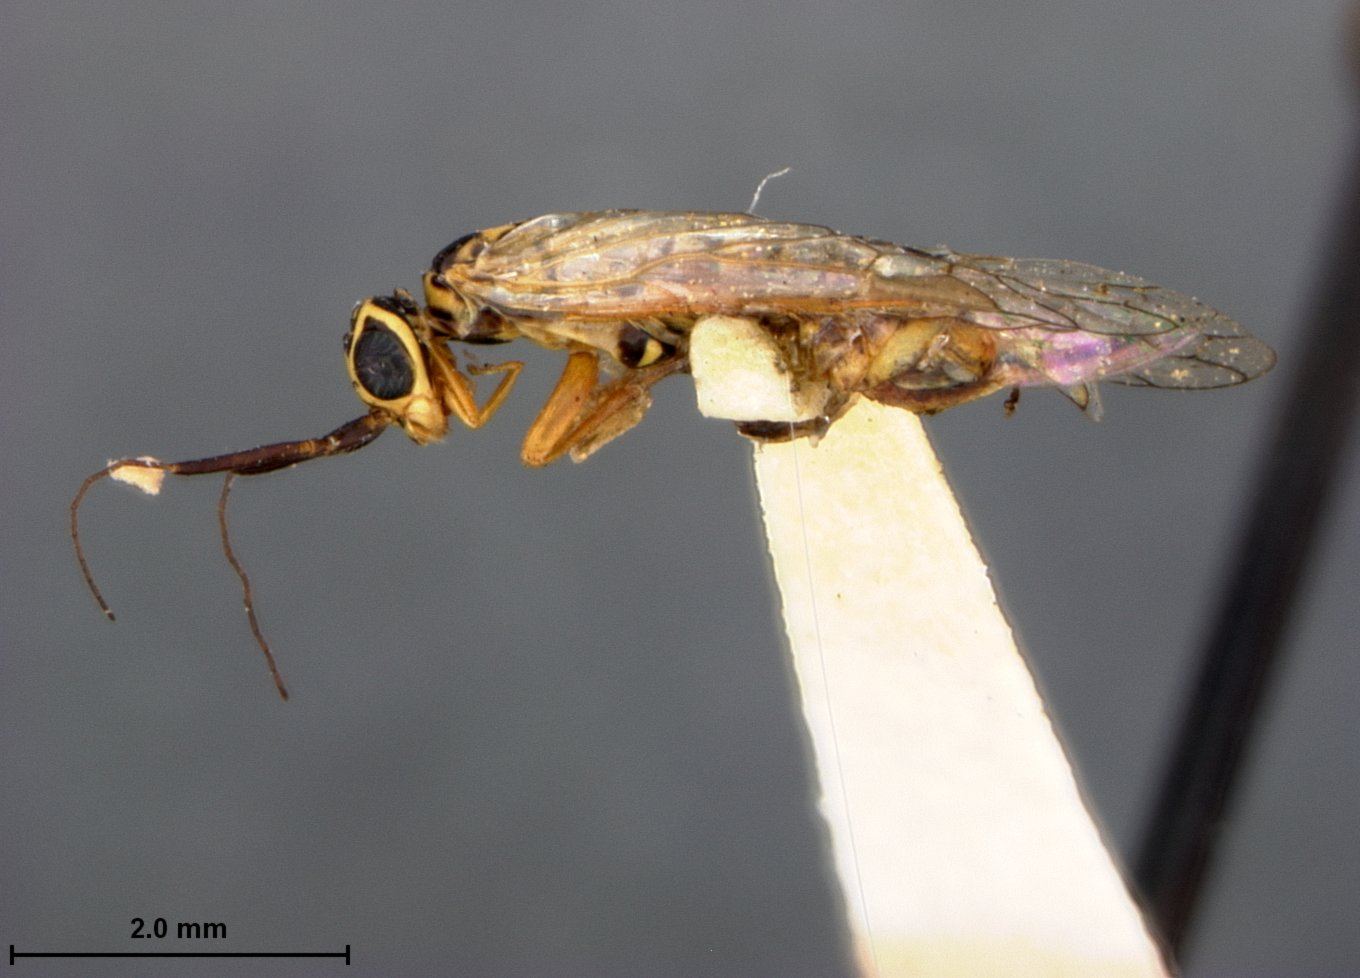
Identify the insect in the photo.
Xyela concava
